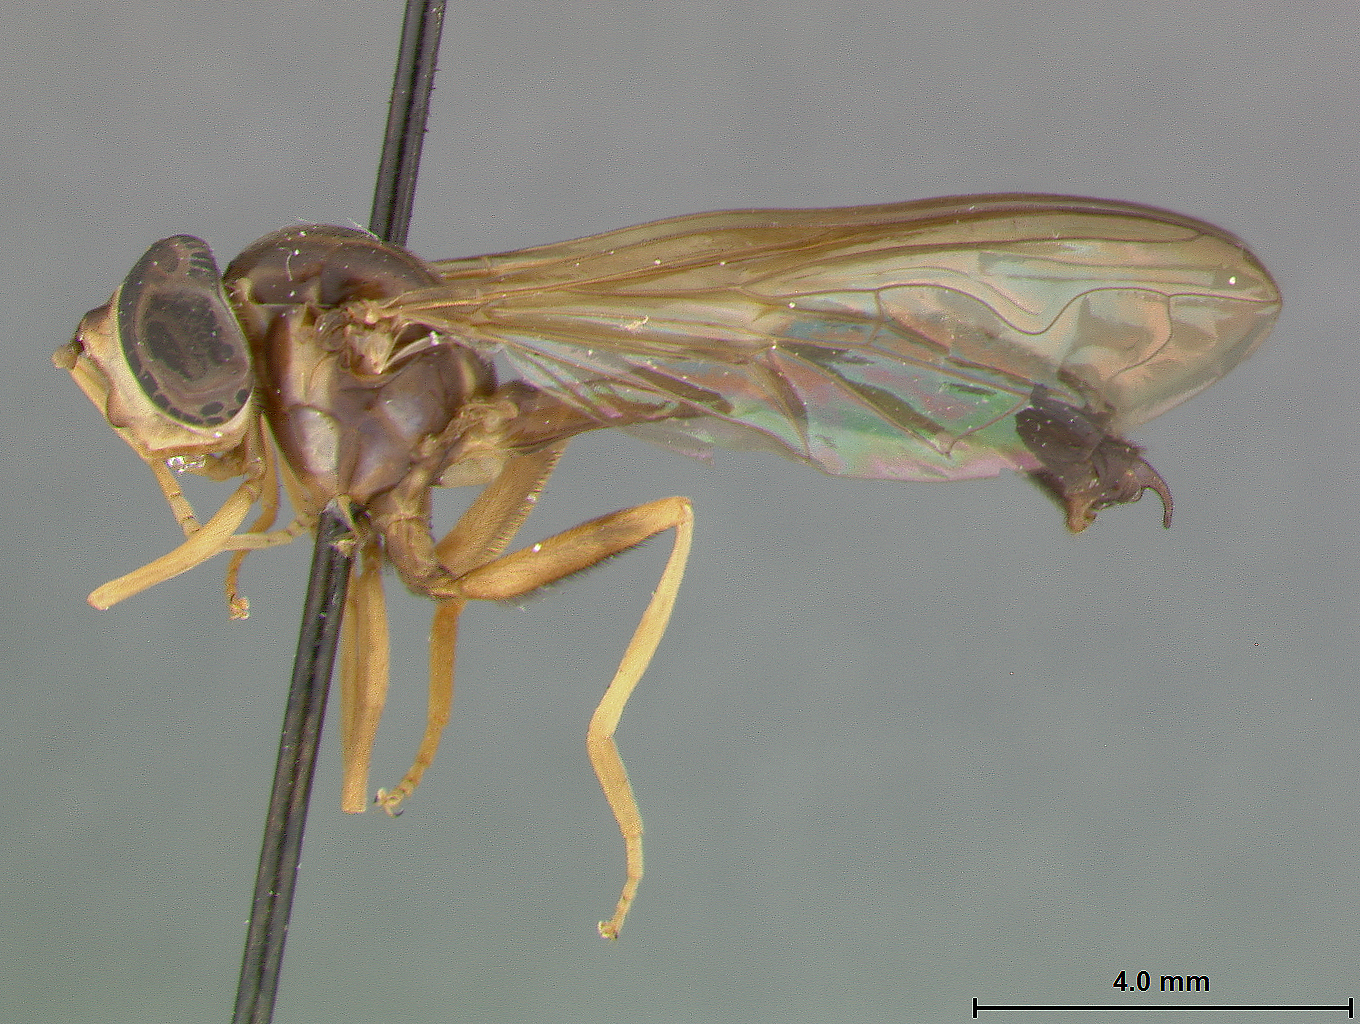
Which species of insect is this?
Salpingogaster uncinata
